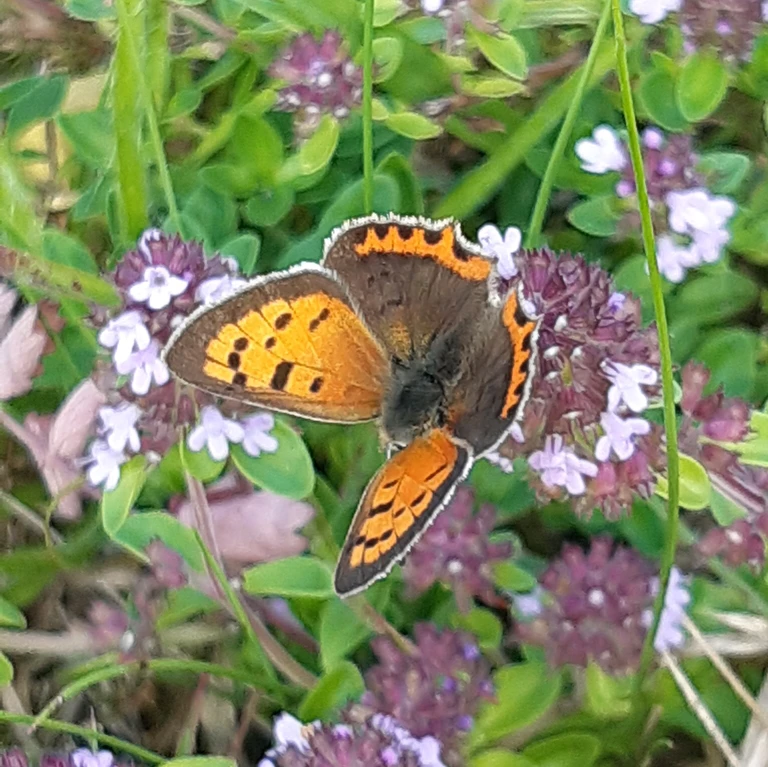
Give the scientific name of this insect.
Lycaena phlaeas
